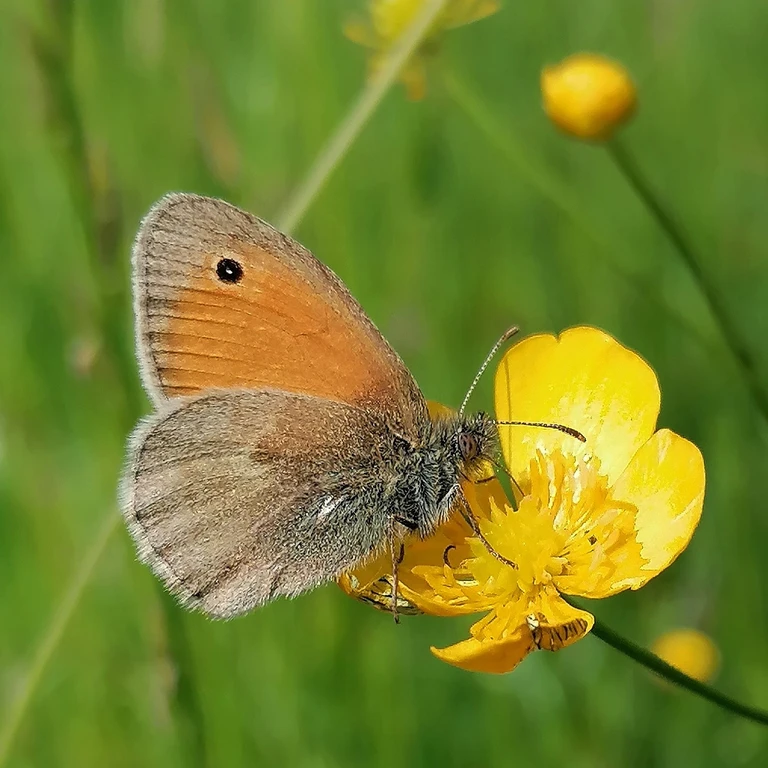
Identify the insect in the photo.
Coenonympha pamphilus
